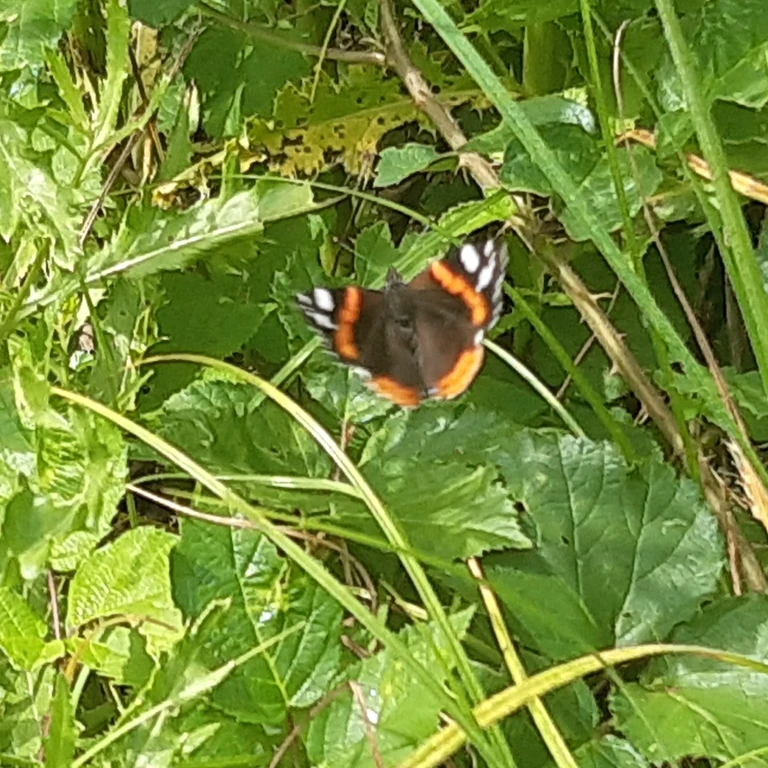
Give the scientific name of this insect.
Vanessa atalanta
